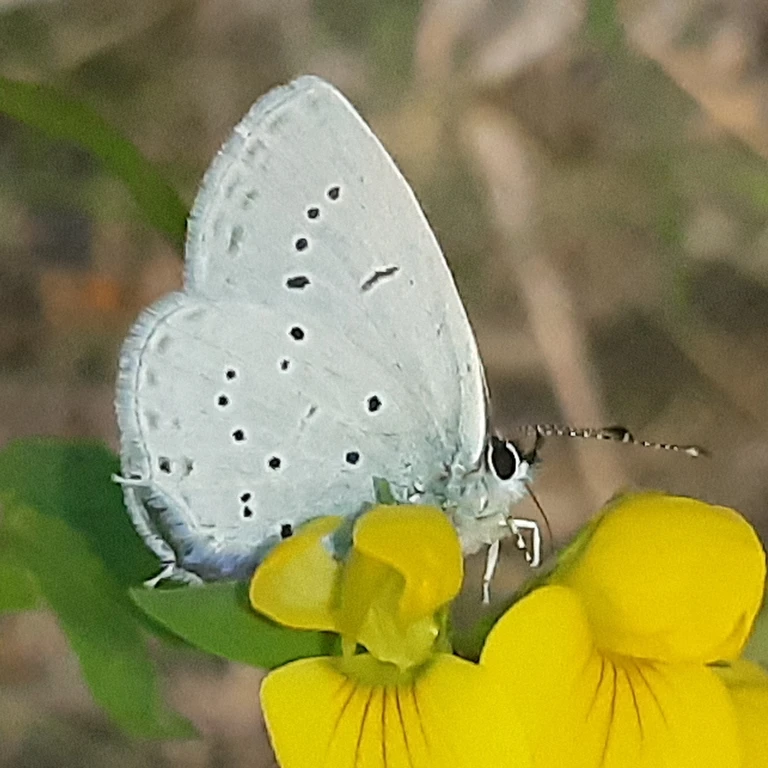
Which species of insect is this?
Cupido decolorata (also Elkalyce decolorata)
